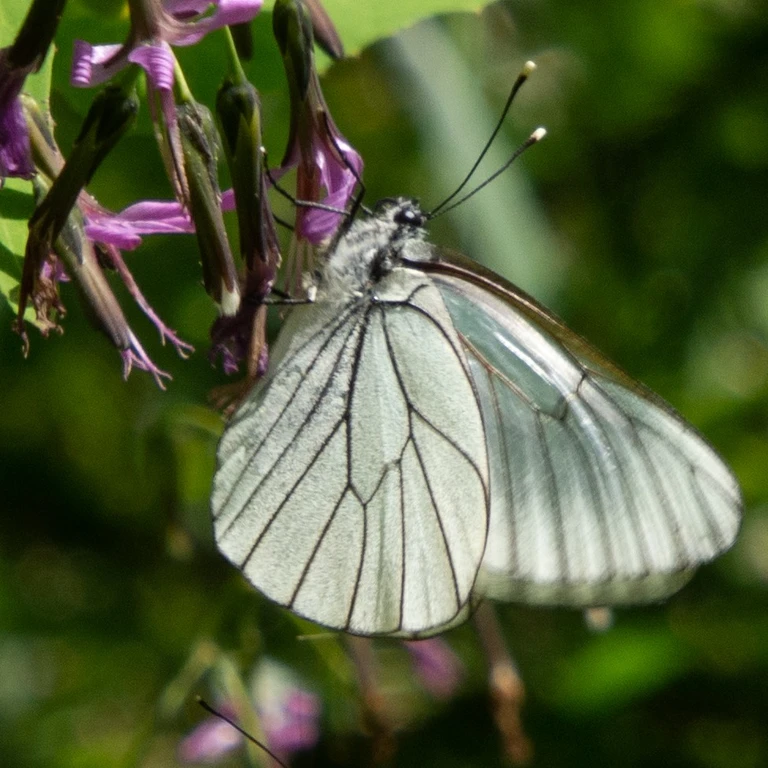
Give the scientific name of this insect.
Aporia crataegi
